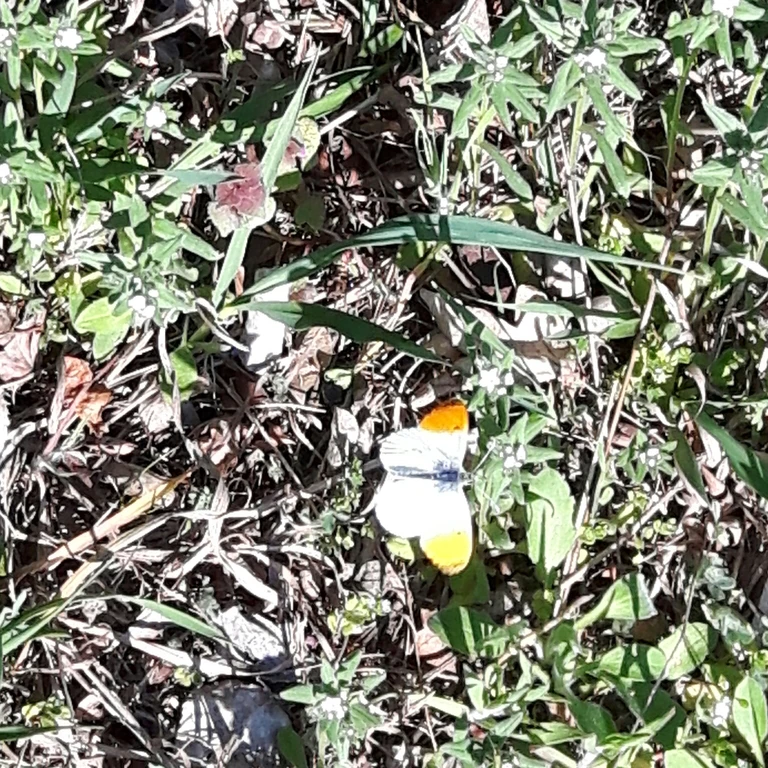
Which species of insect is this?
Anthocharis cardamines
